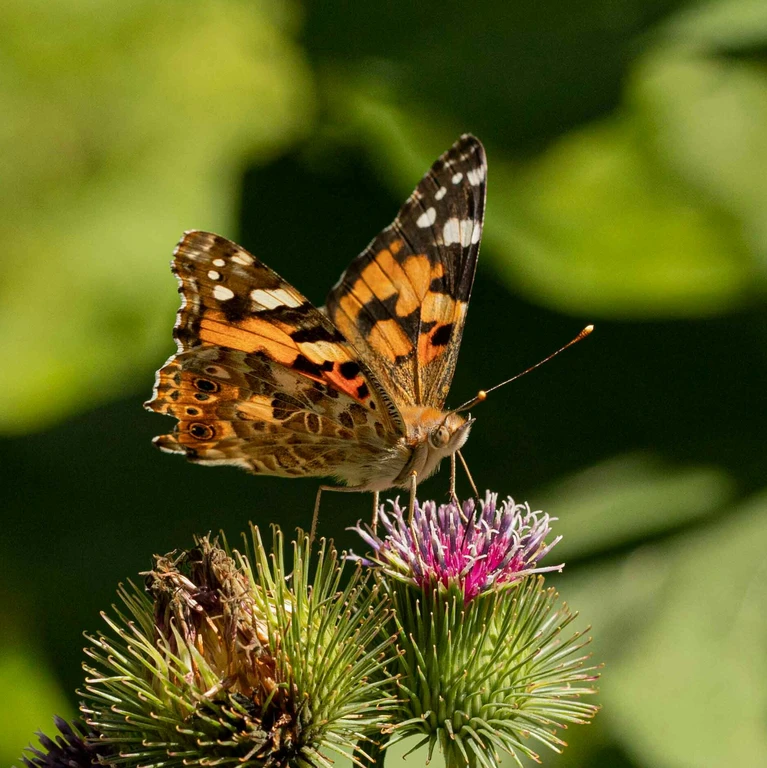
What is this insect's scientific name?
Vanessa cardui
